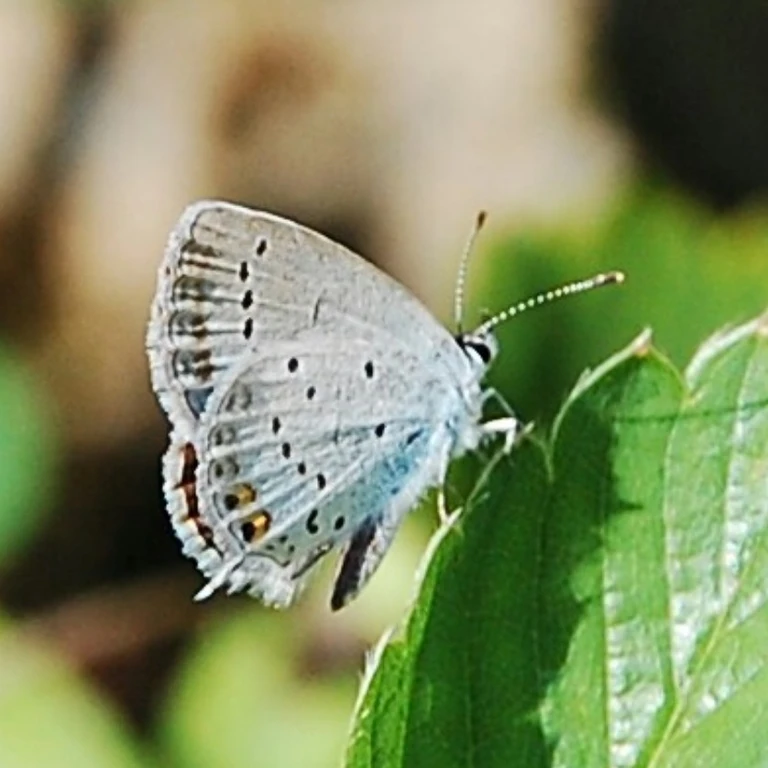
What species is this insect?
Cupido argiades (also Elkalyce argiades)
